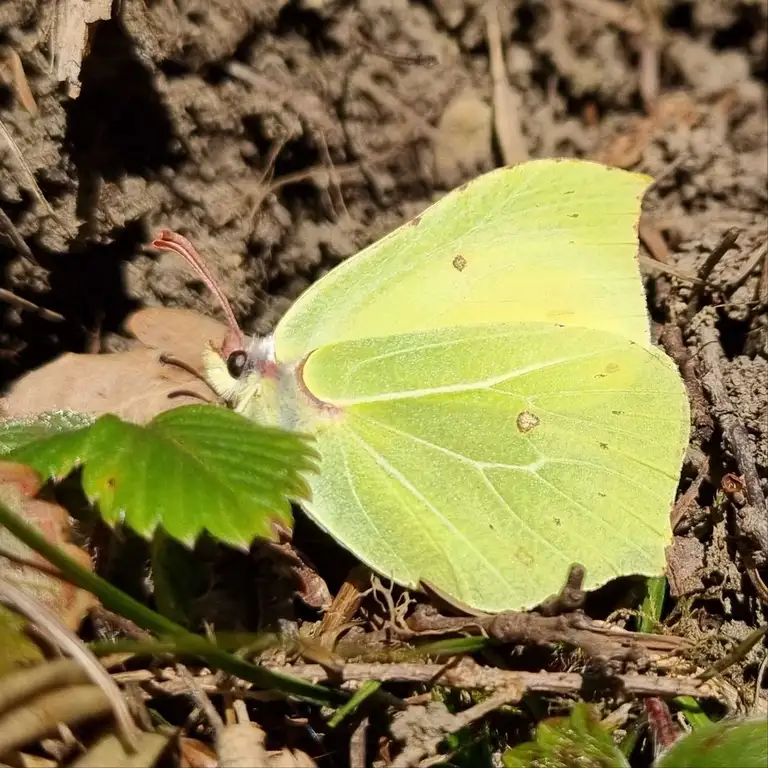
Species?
Gonepteryx rhamni
